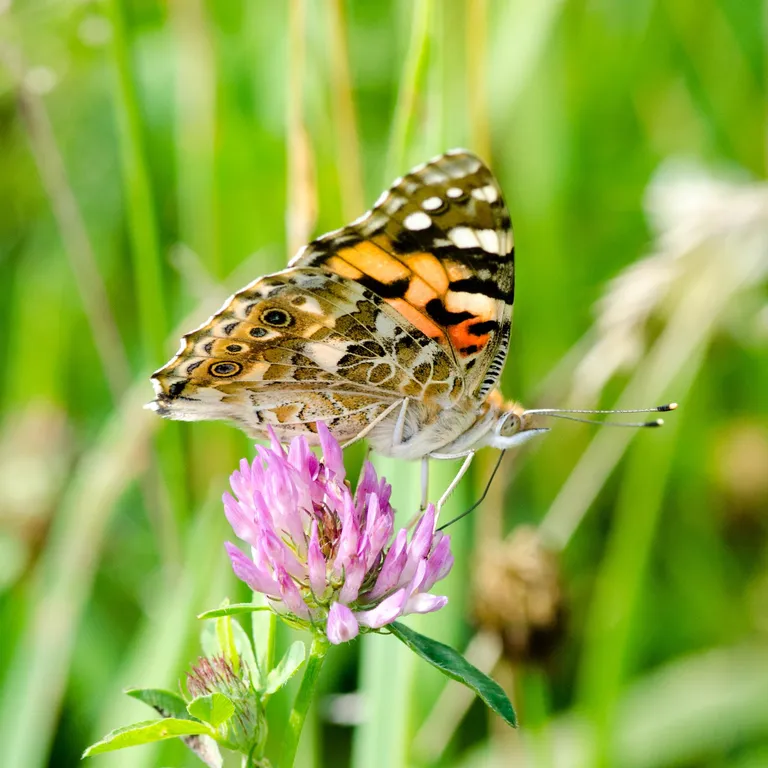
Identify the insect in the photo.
Vanessa cardui
